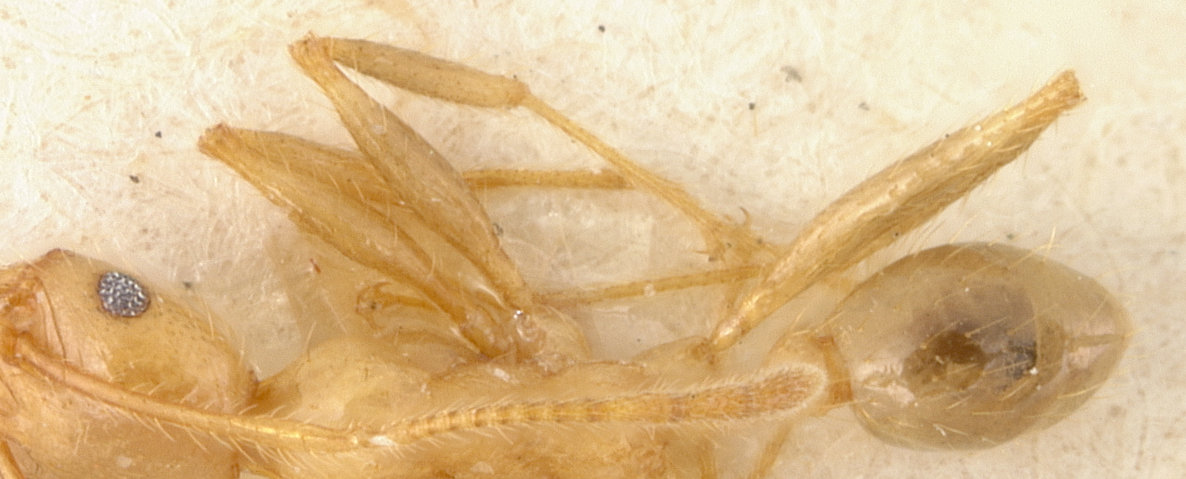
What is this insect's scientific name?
Pheidole cavannae
